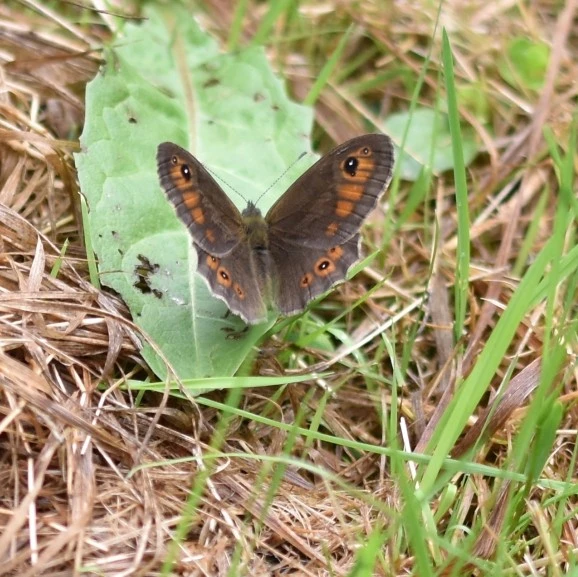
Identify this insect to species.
Lasiommata maera (also Pararge maera)
